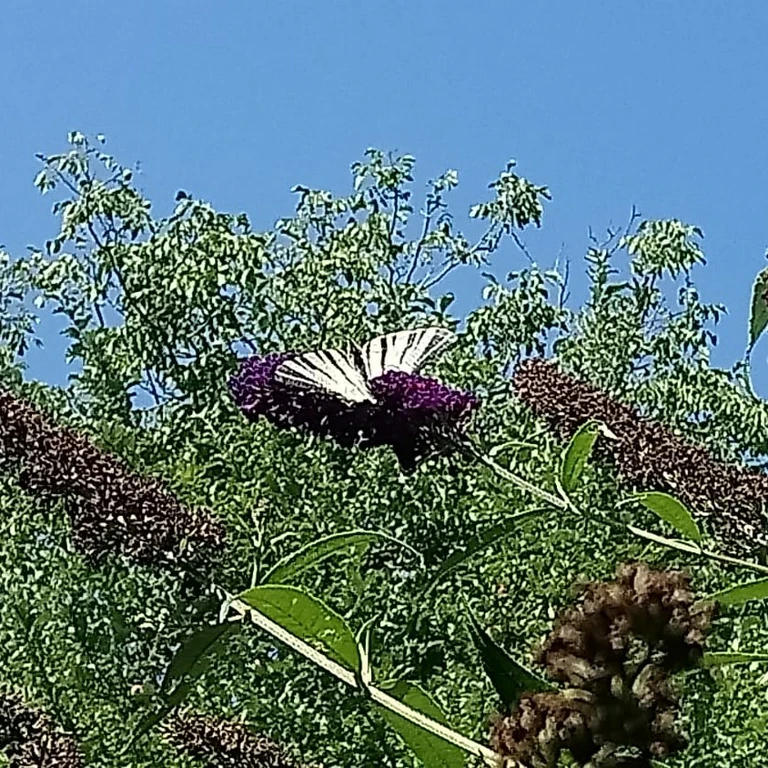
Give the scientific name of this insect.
Iphiclides podalirius
